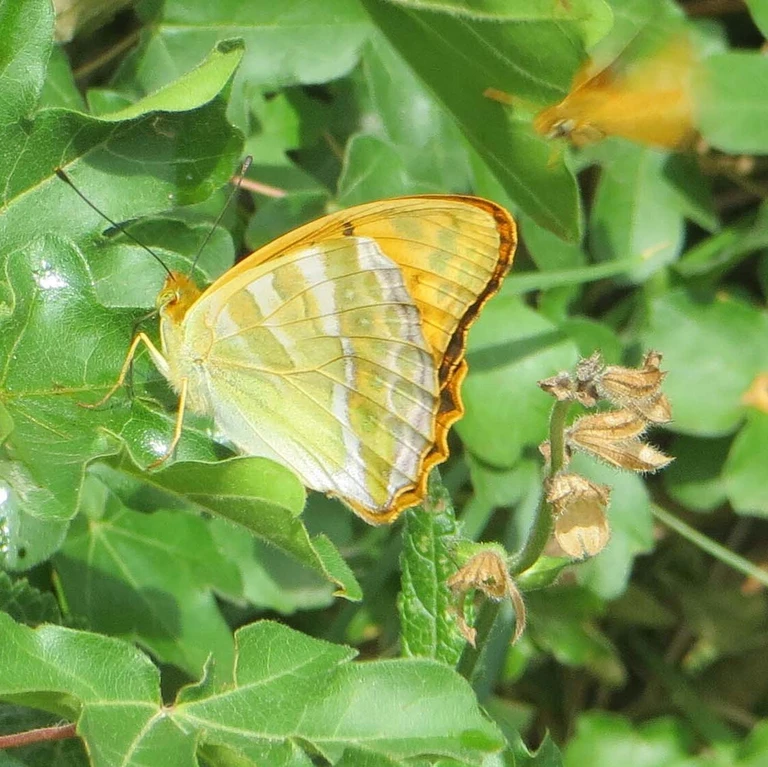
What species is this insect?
Argynnis paphia
